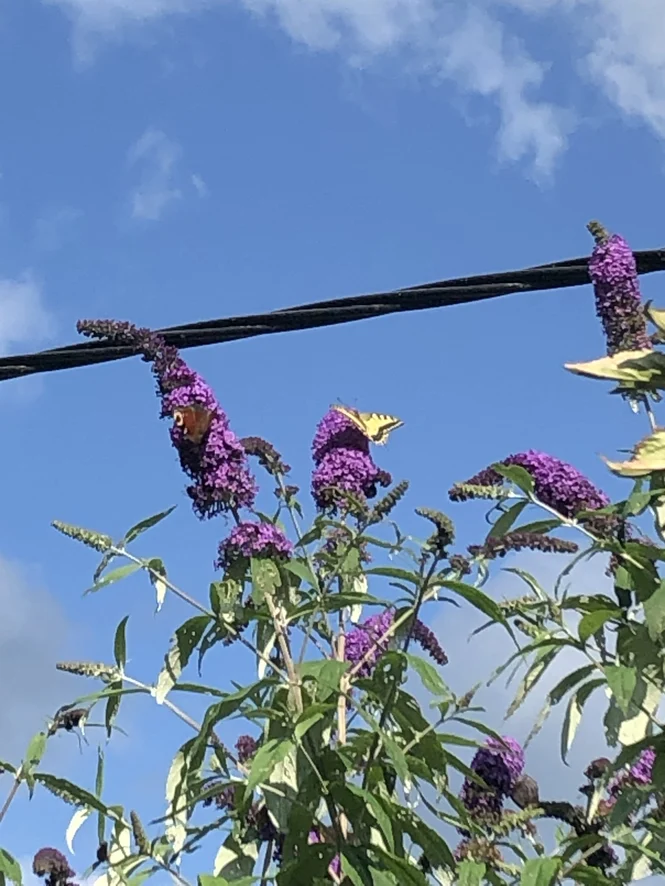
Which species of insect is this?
Papilio machaon
